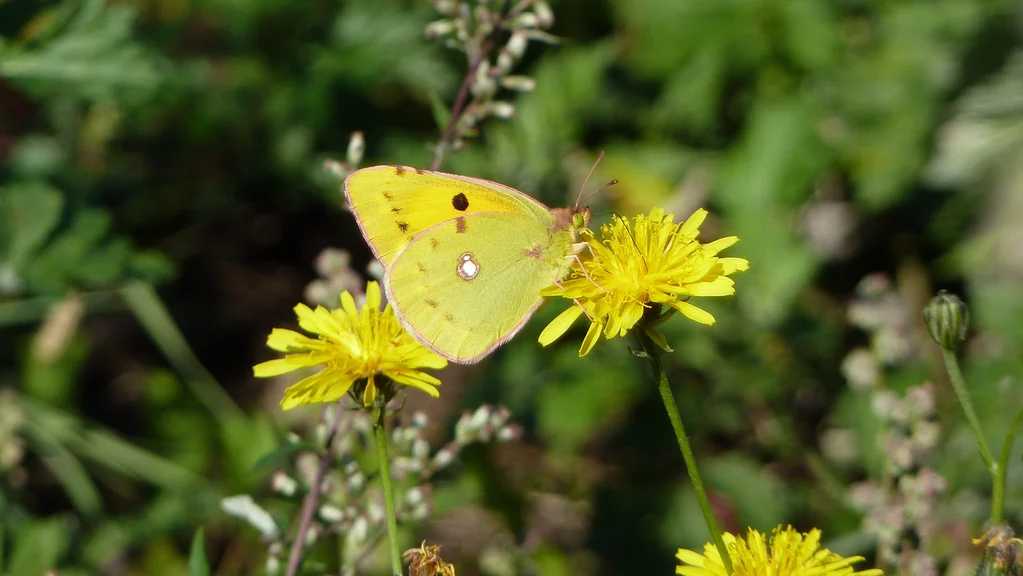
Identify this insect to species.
Colias croceus
